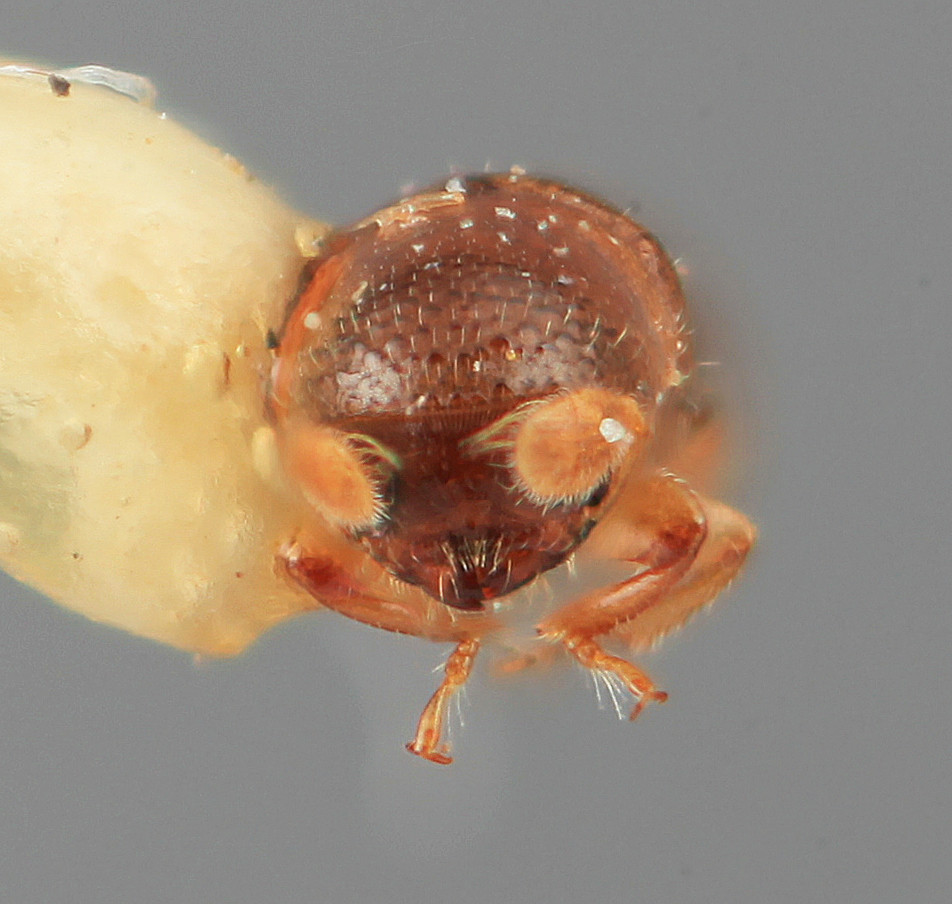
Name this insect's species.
Microcorthylus ocularis
